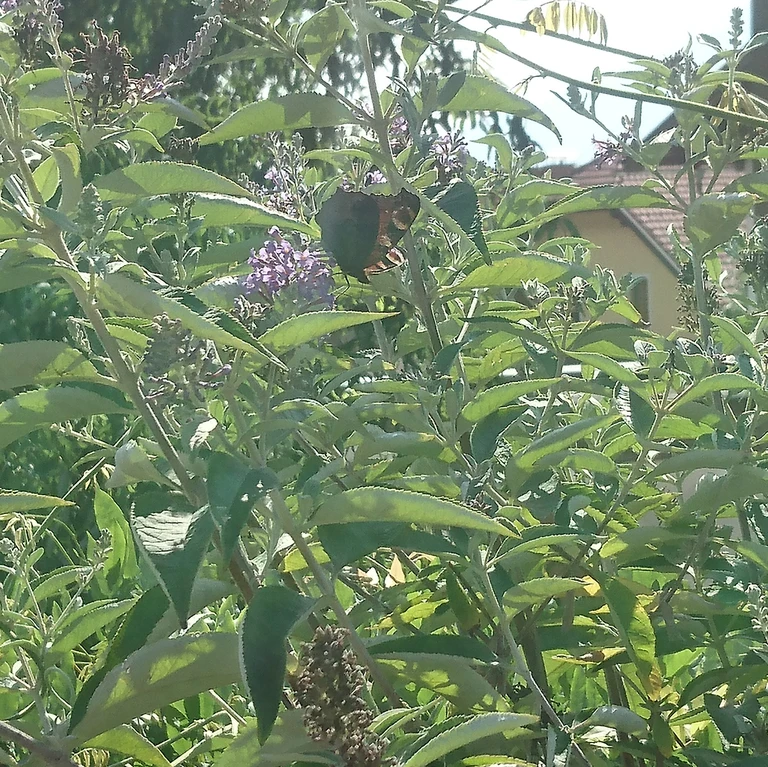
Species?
Aglais io
